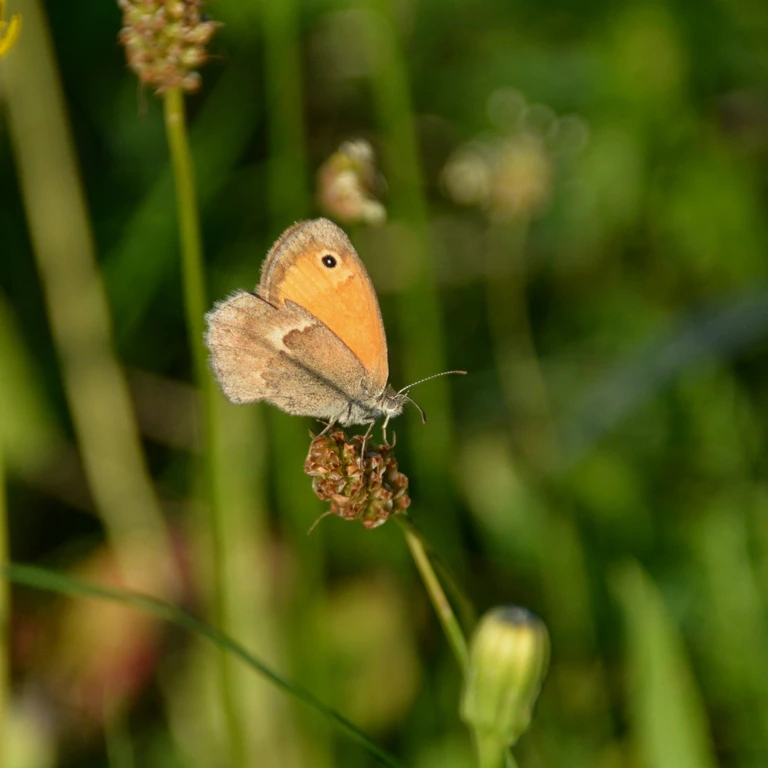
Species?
Coenonympha pamphilus
